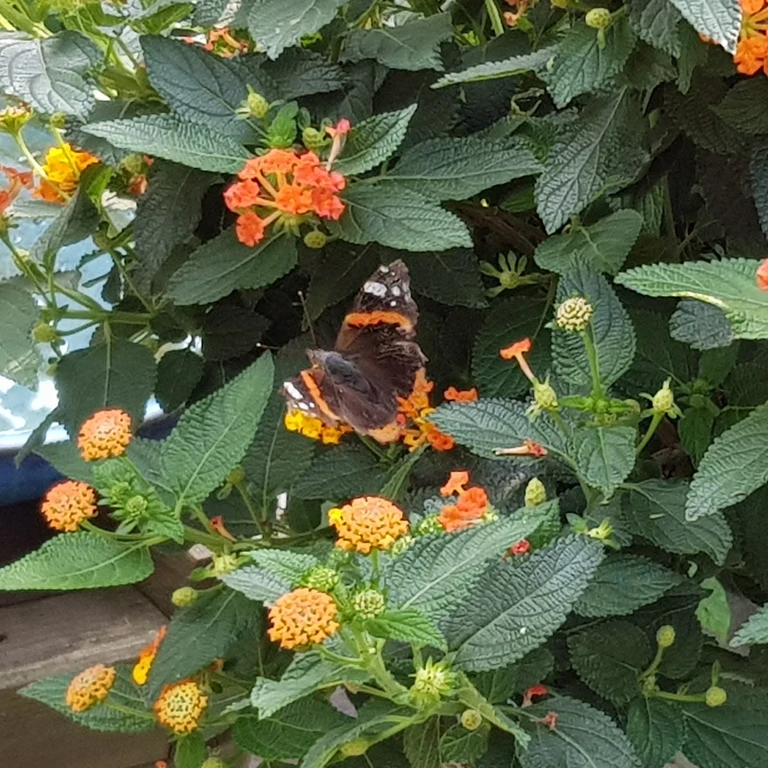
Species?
Vanessa atalanta
